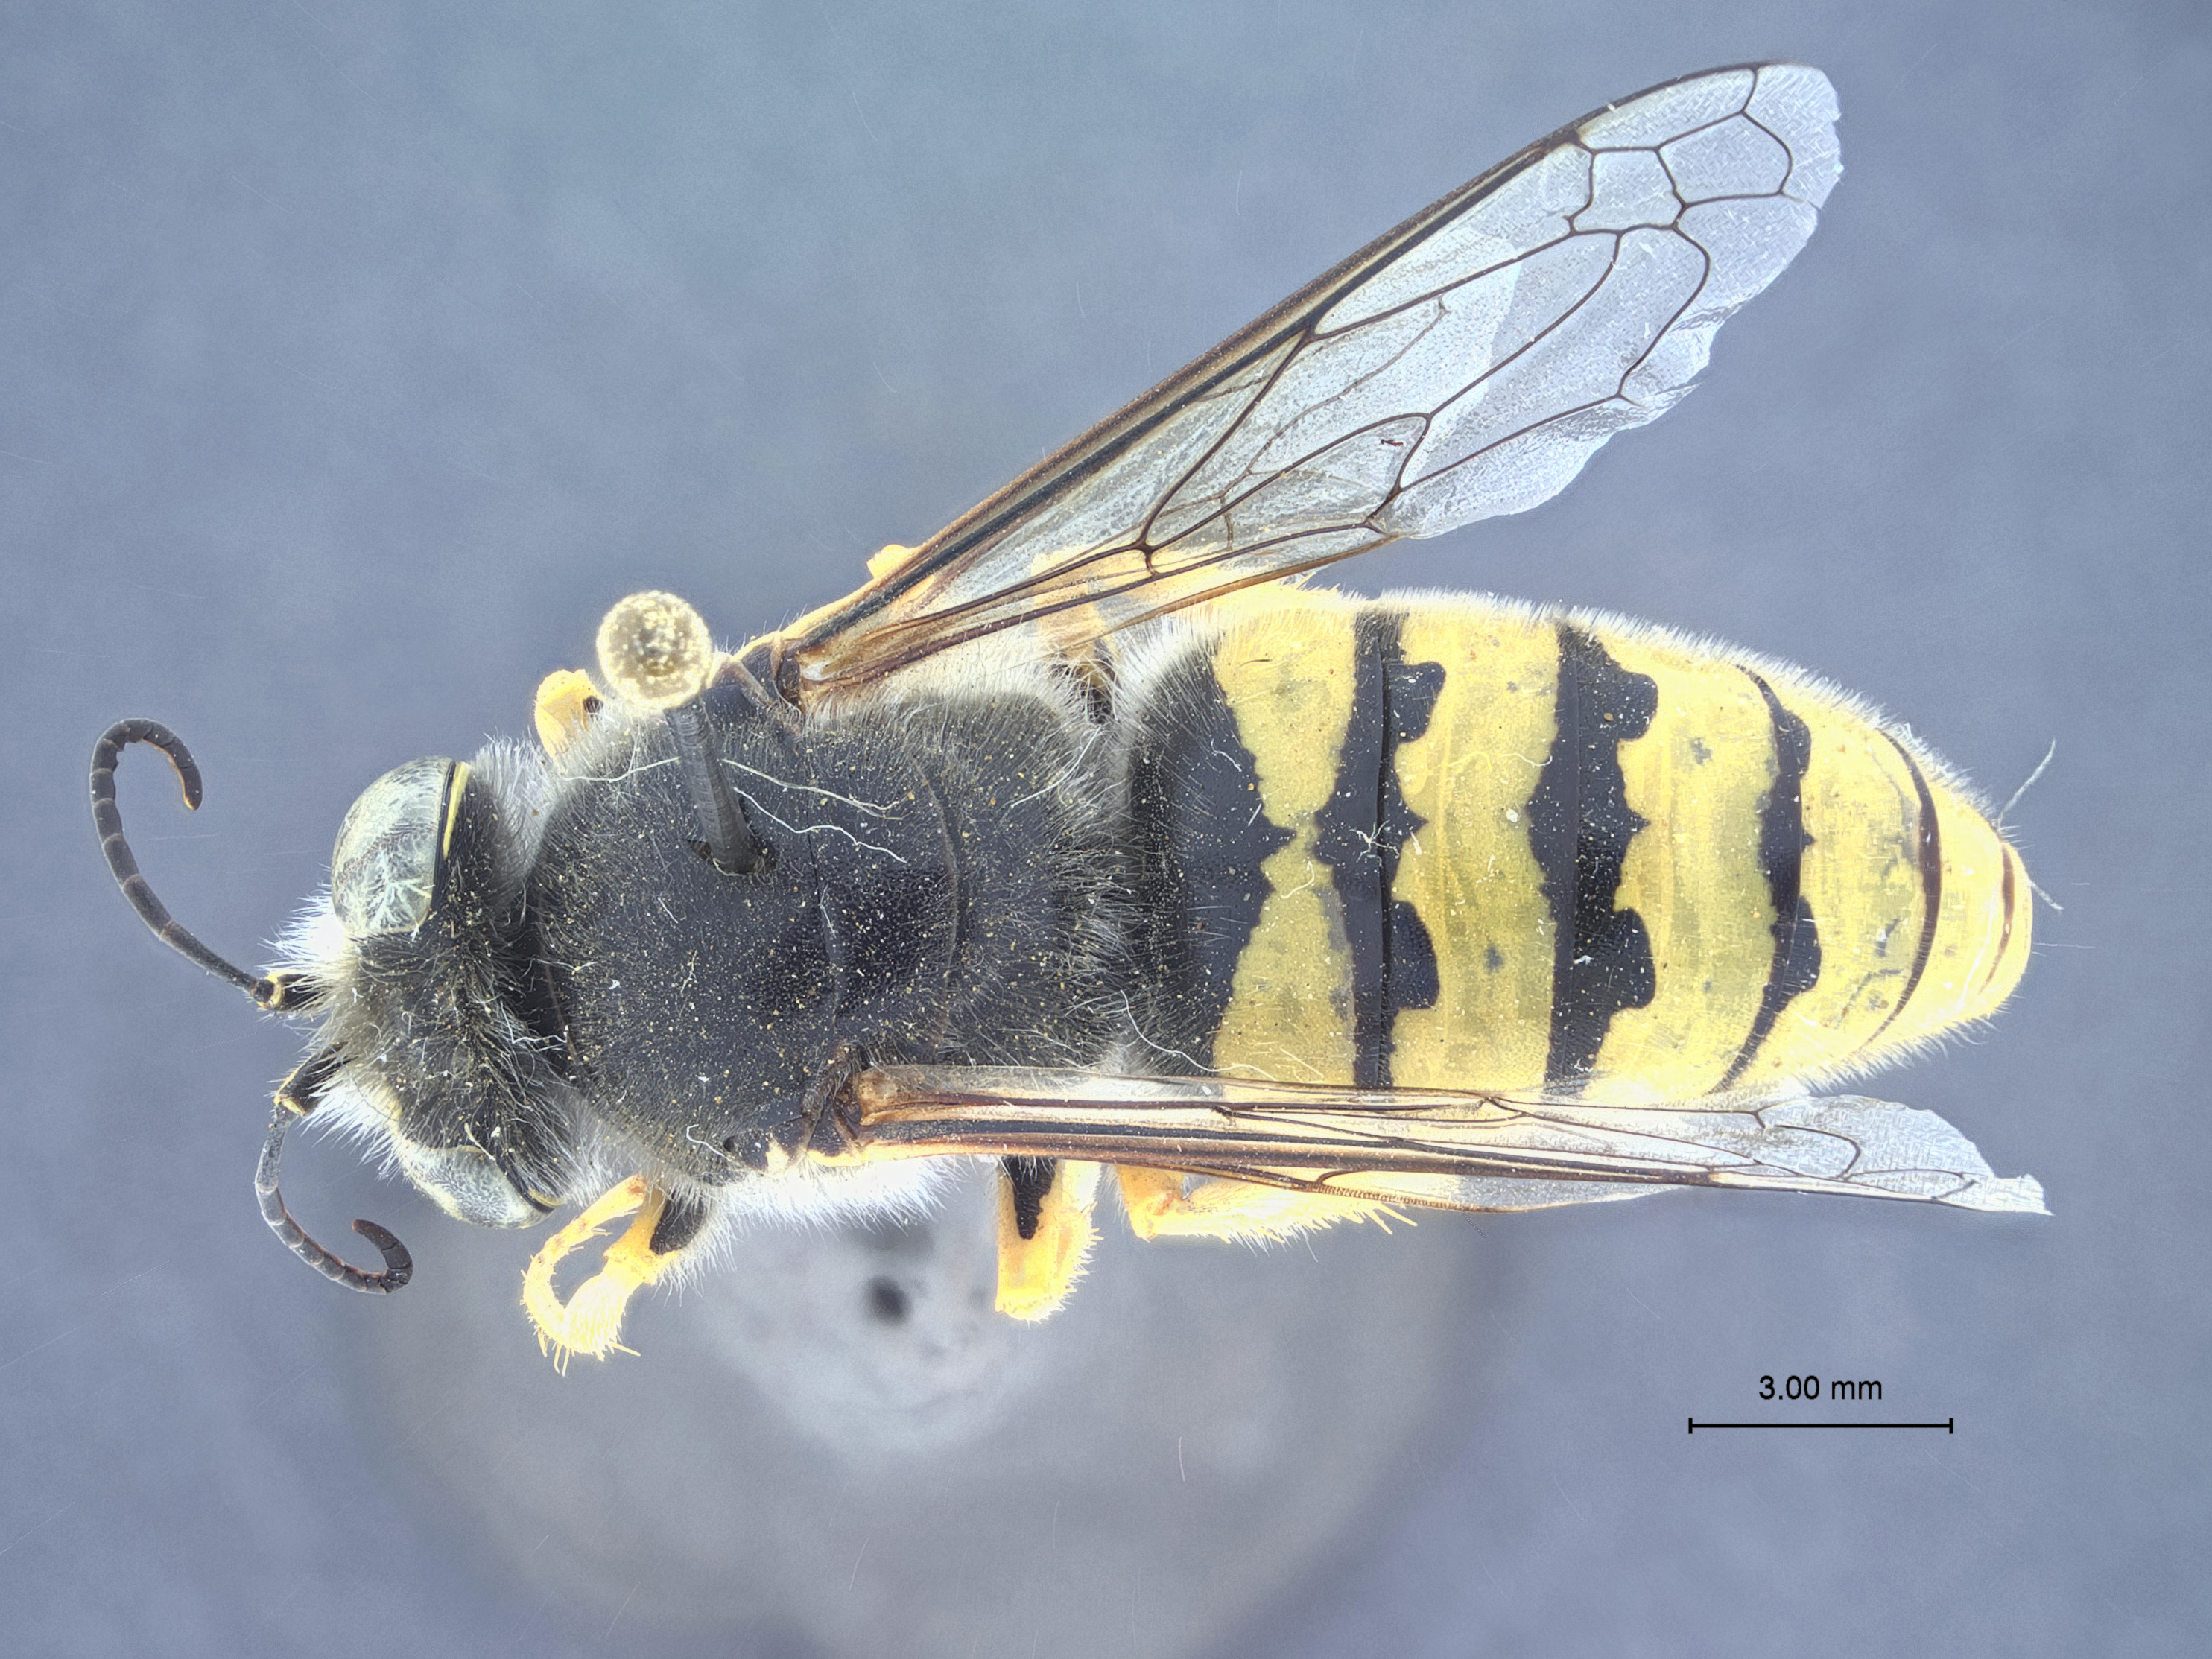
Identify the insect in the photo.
Bembix americana
